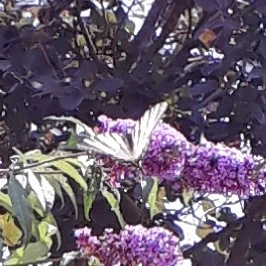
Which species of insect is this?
Iphiclides podalirius
